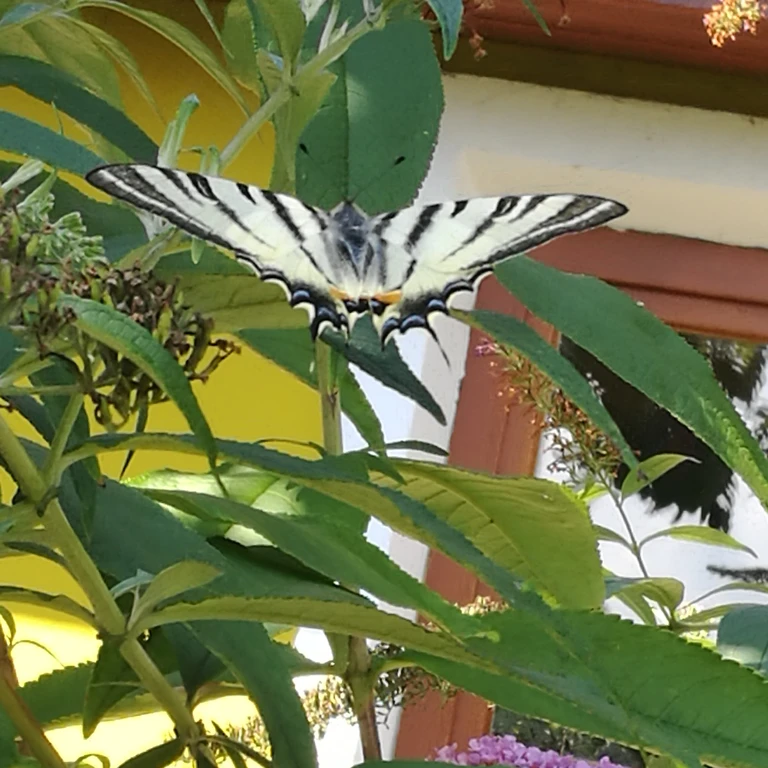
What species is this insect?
Iphiclides podalirius
